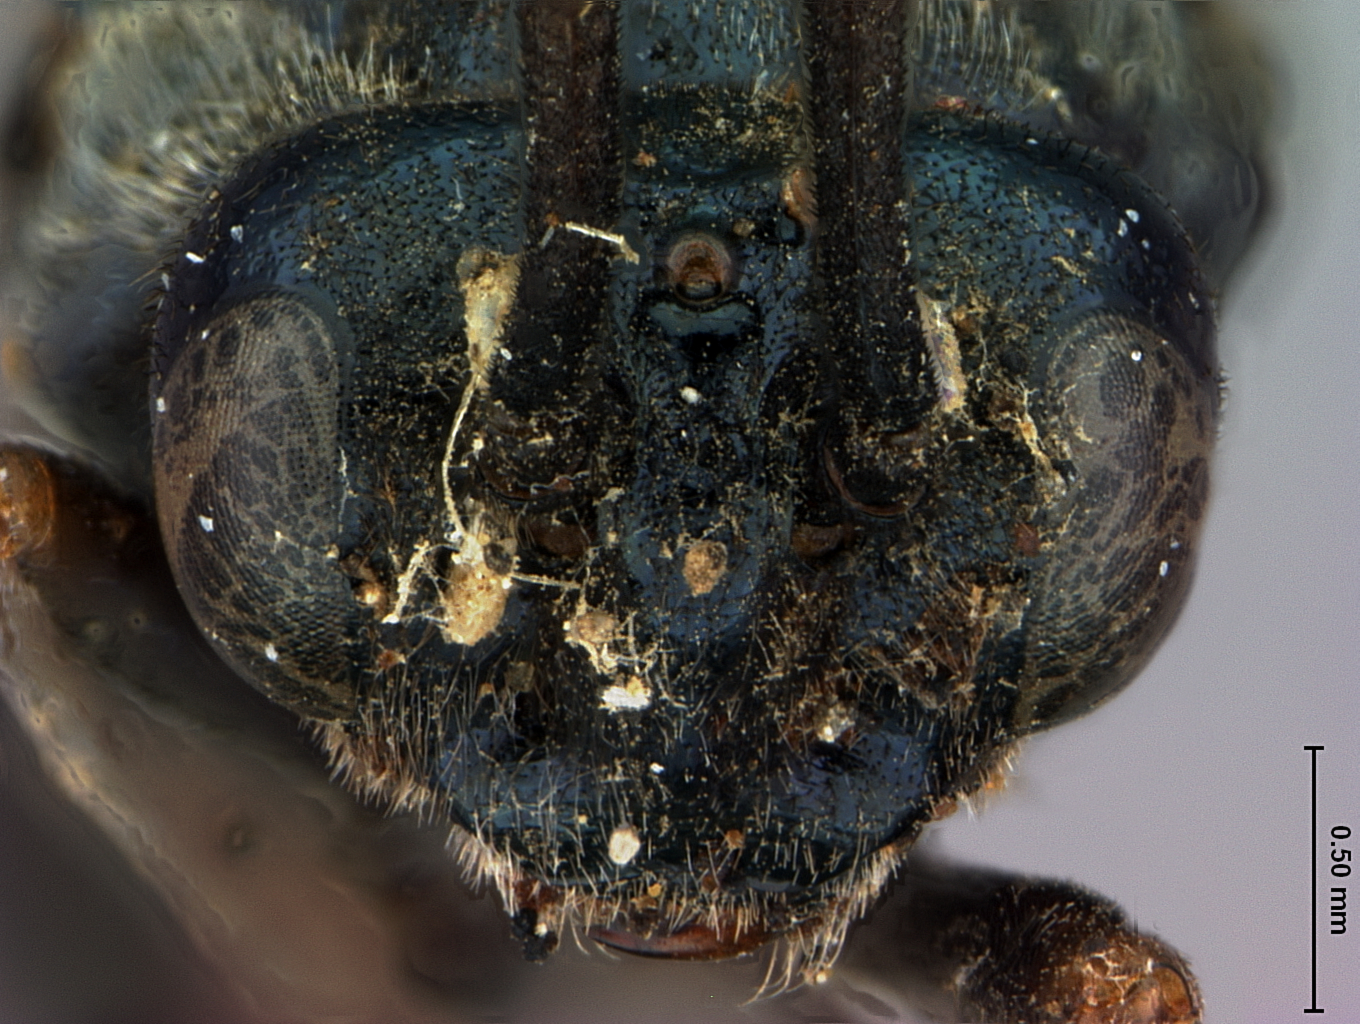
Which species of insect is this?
Arge curvaria
